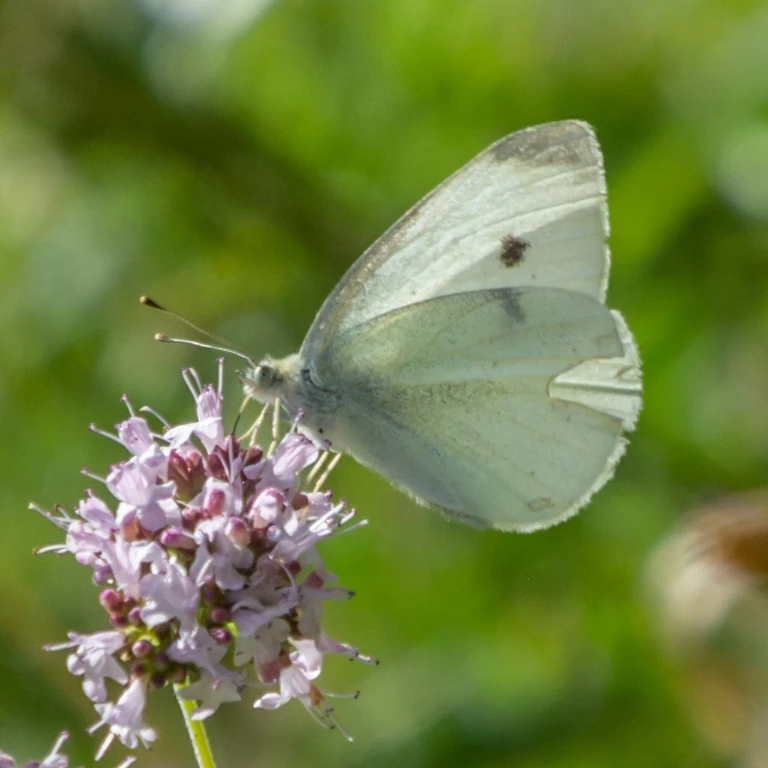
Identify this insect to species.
Pieris rapae
